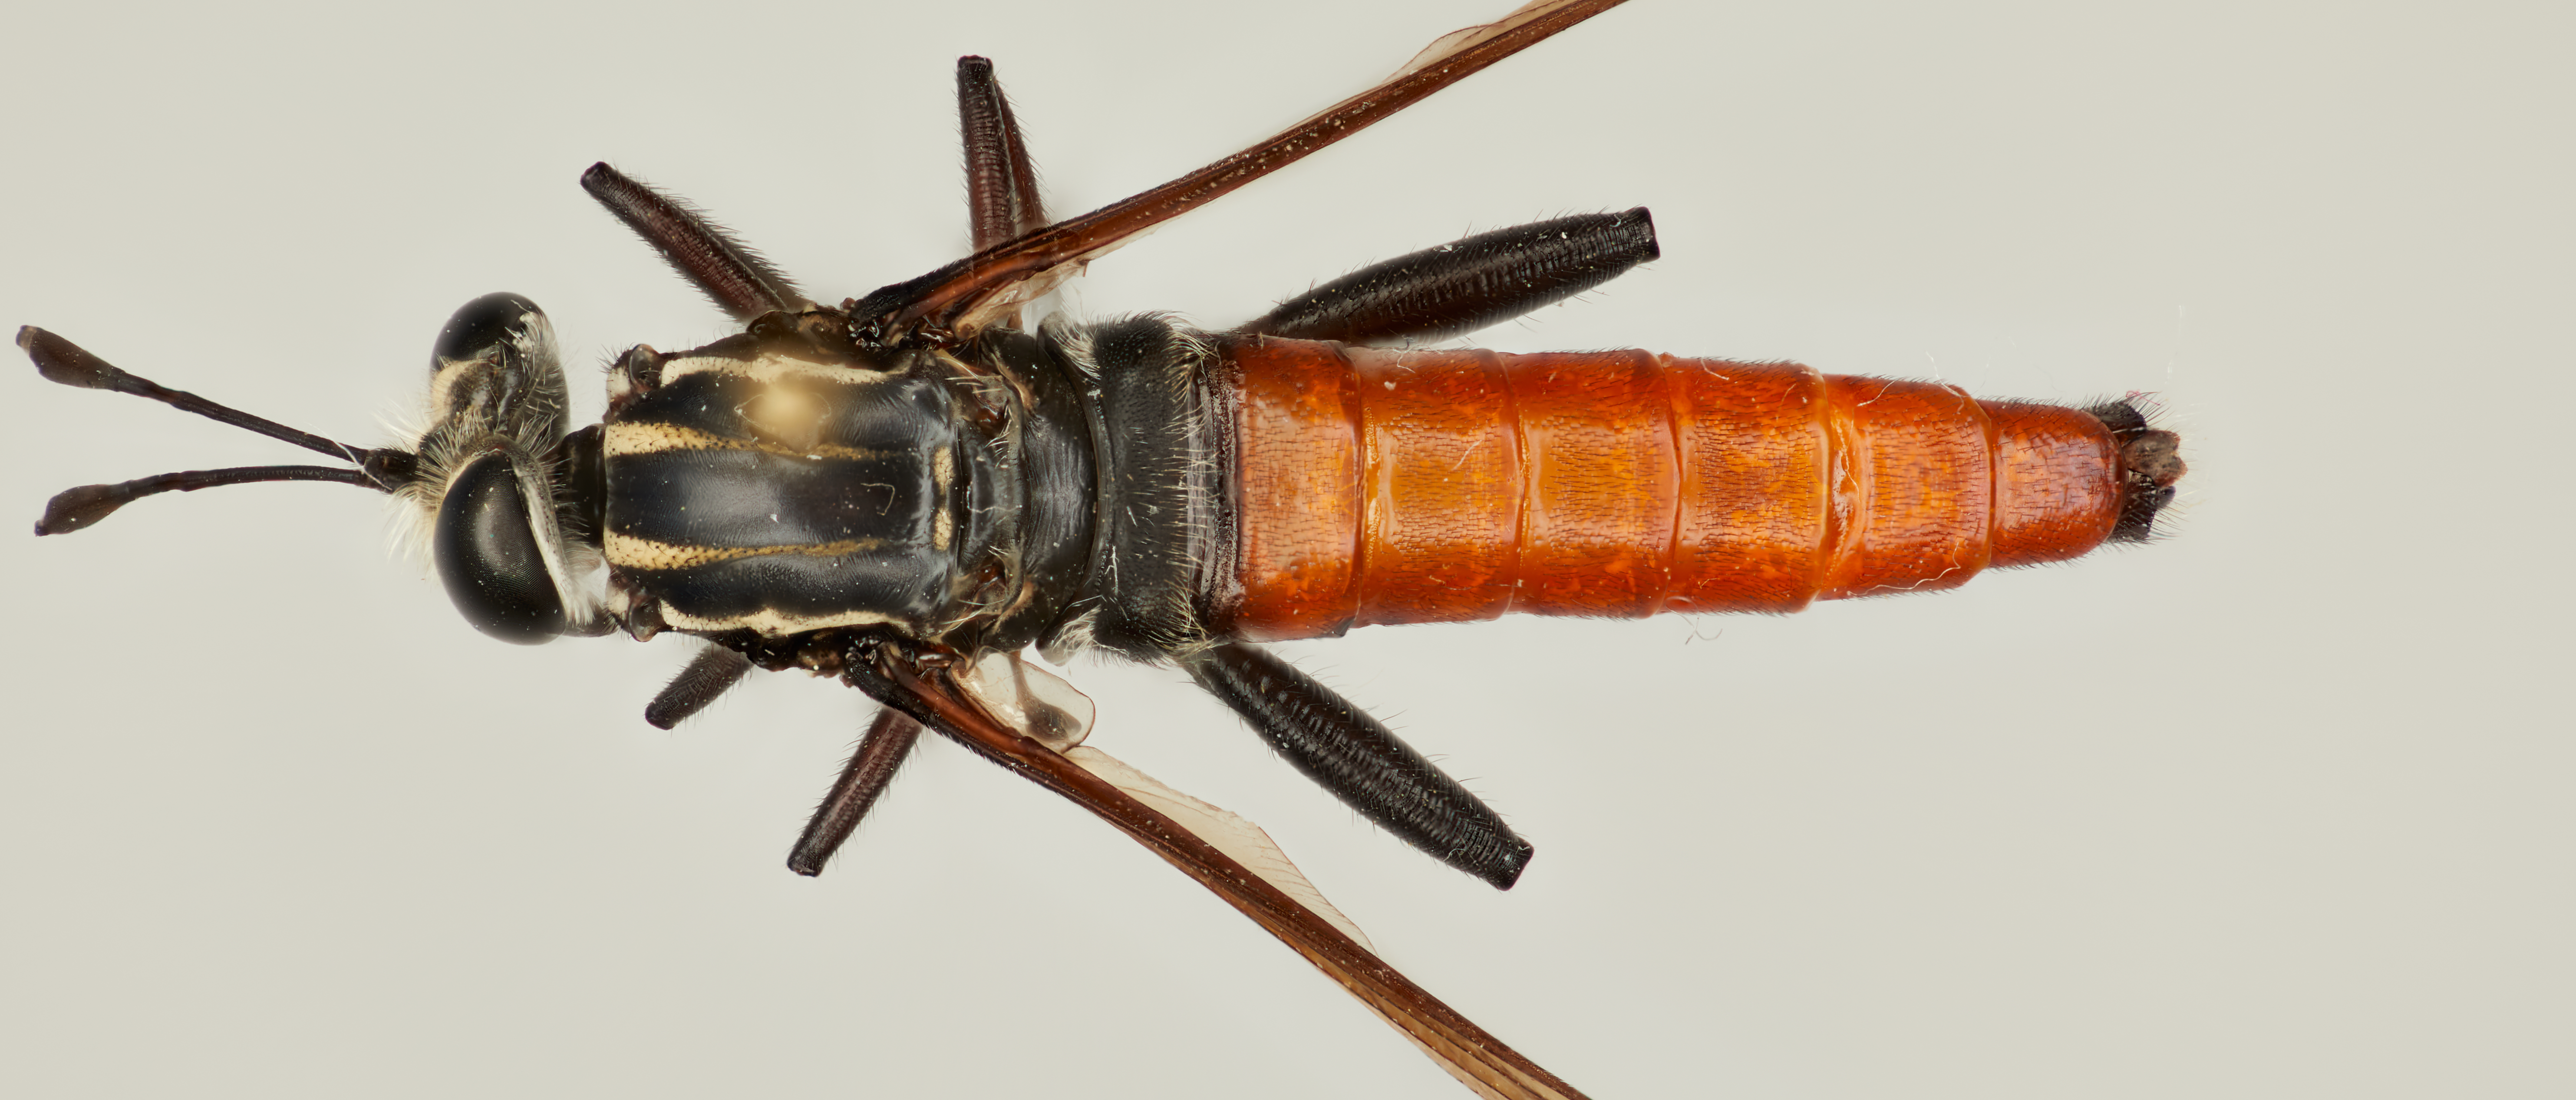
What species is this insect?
Stratiomydas rufiventris
